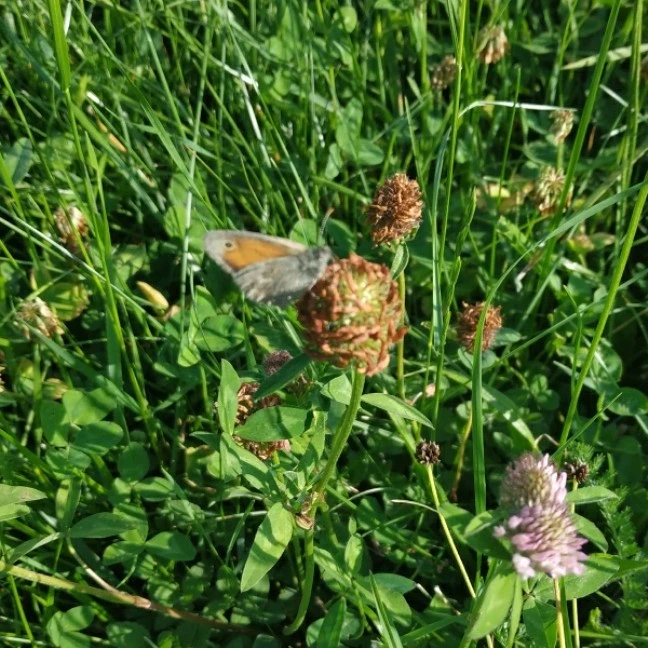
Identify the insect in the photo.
Coenonympha pamphilus
